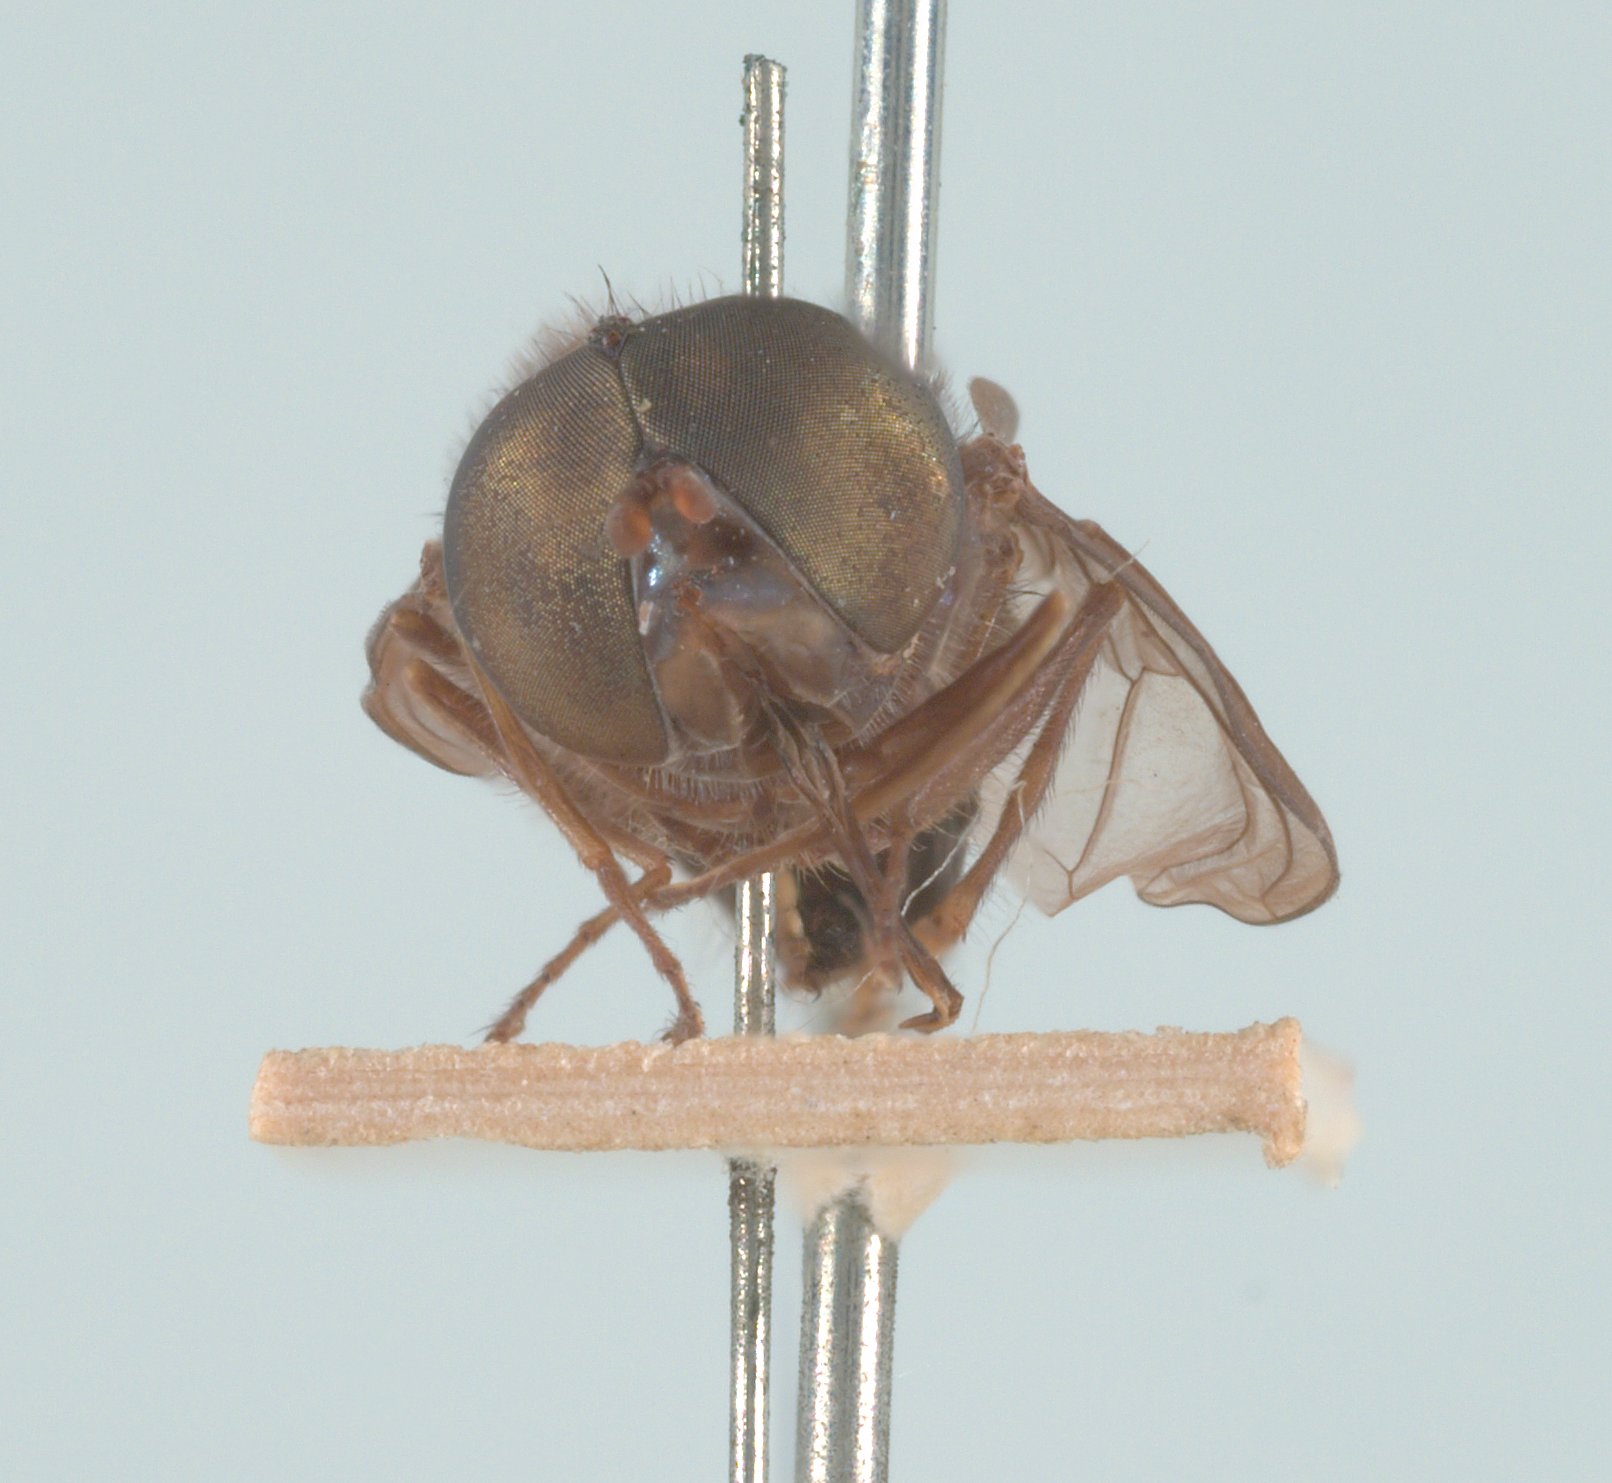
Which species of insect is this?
Rhingia fuscipes
